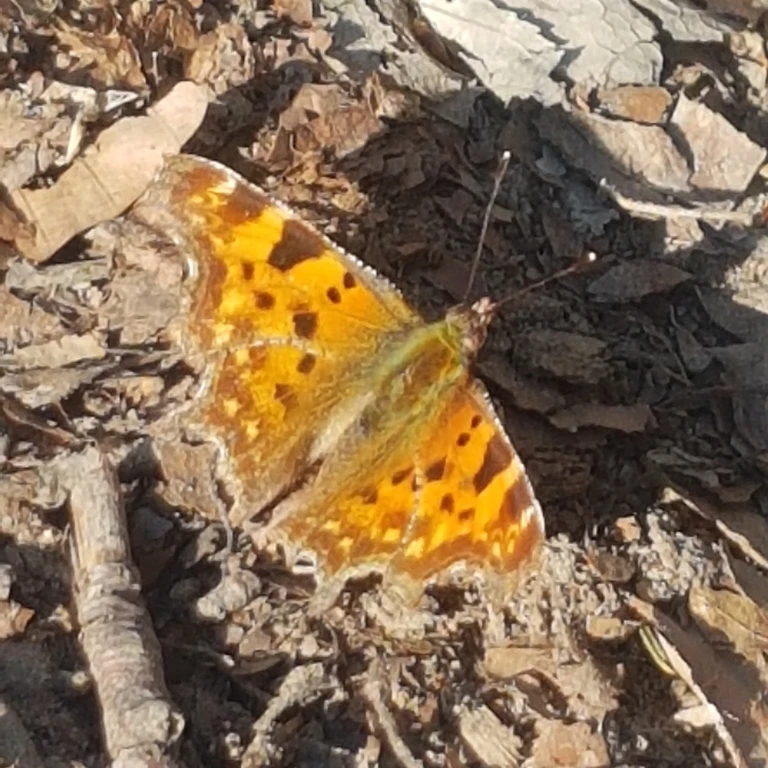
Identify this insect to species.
Polygonia c-album
